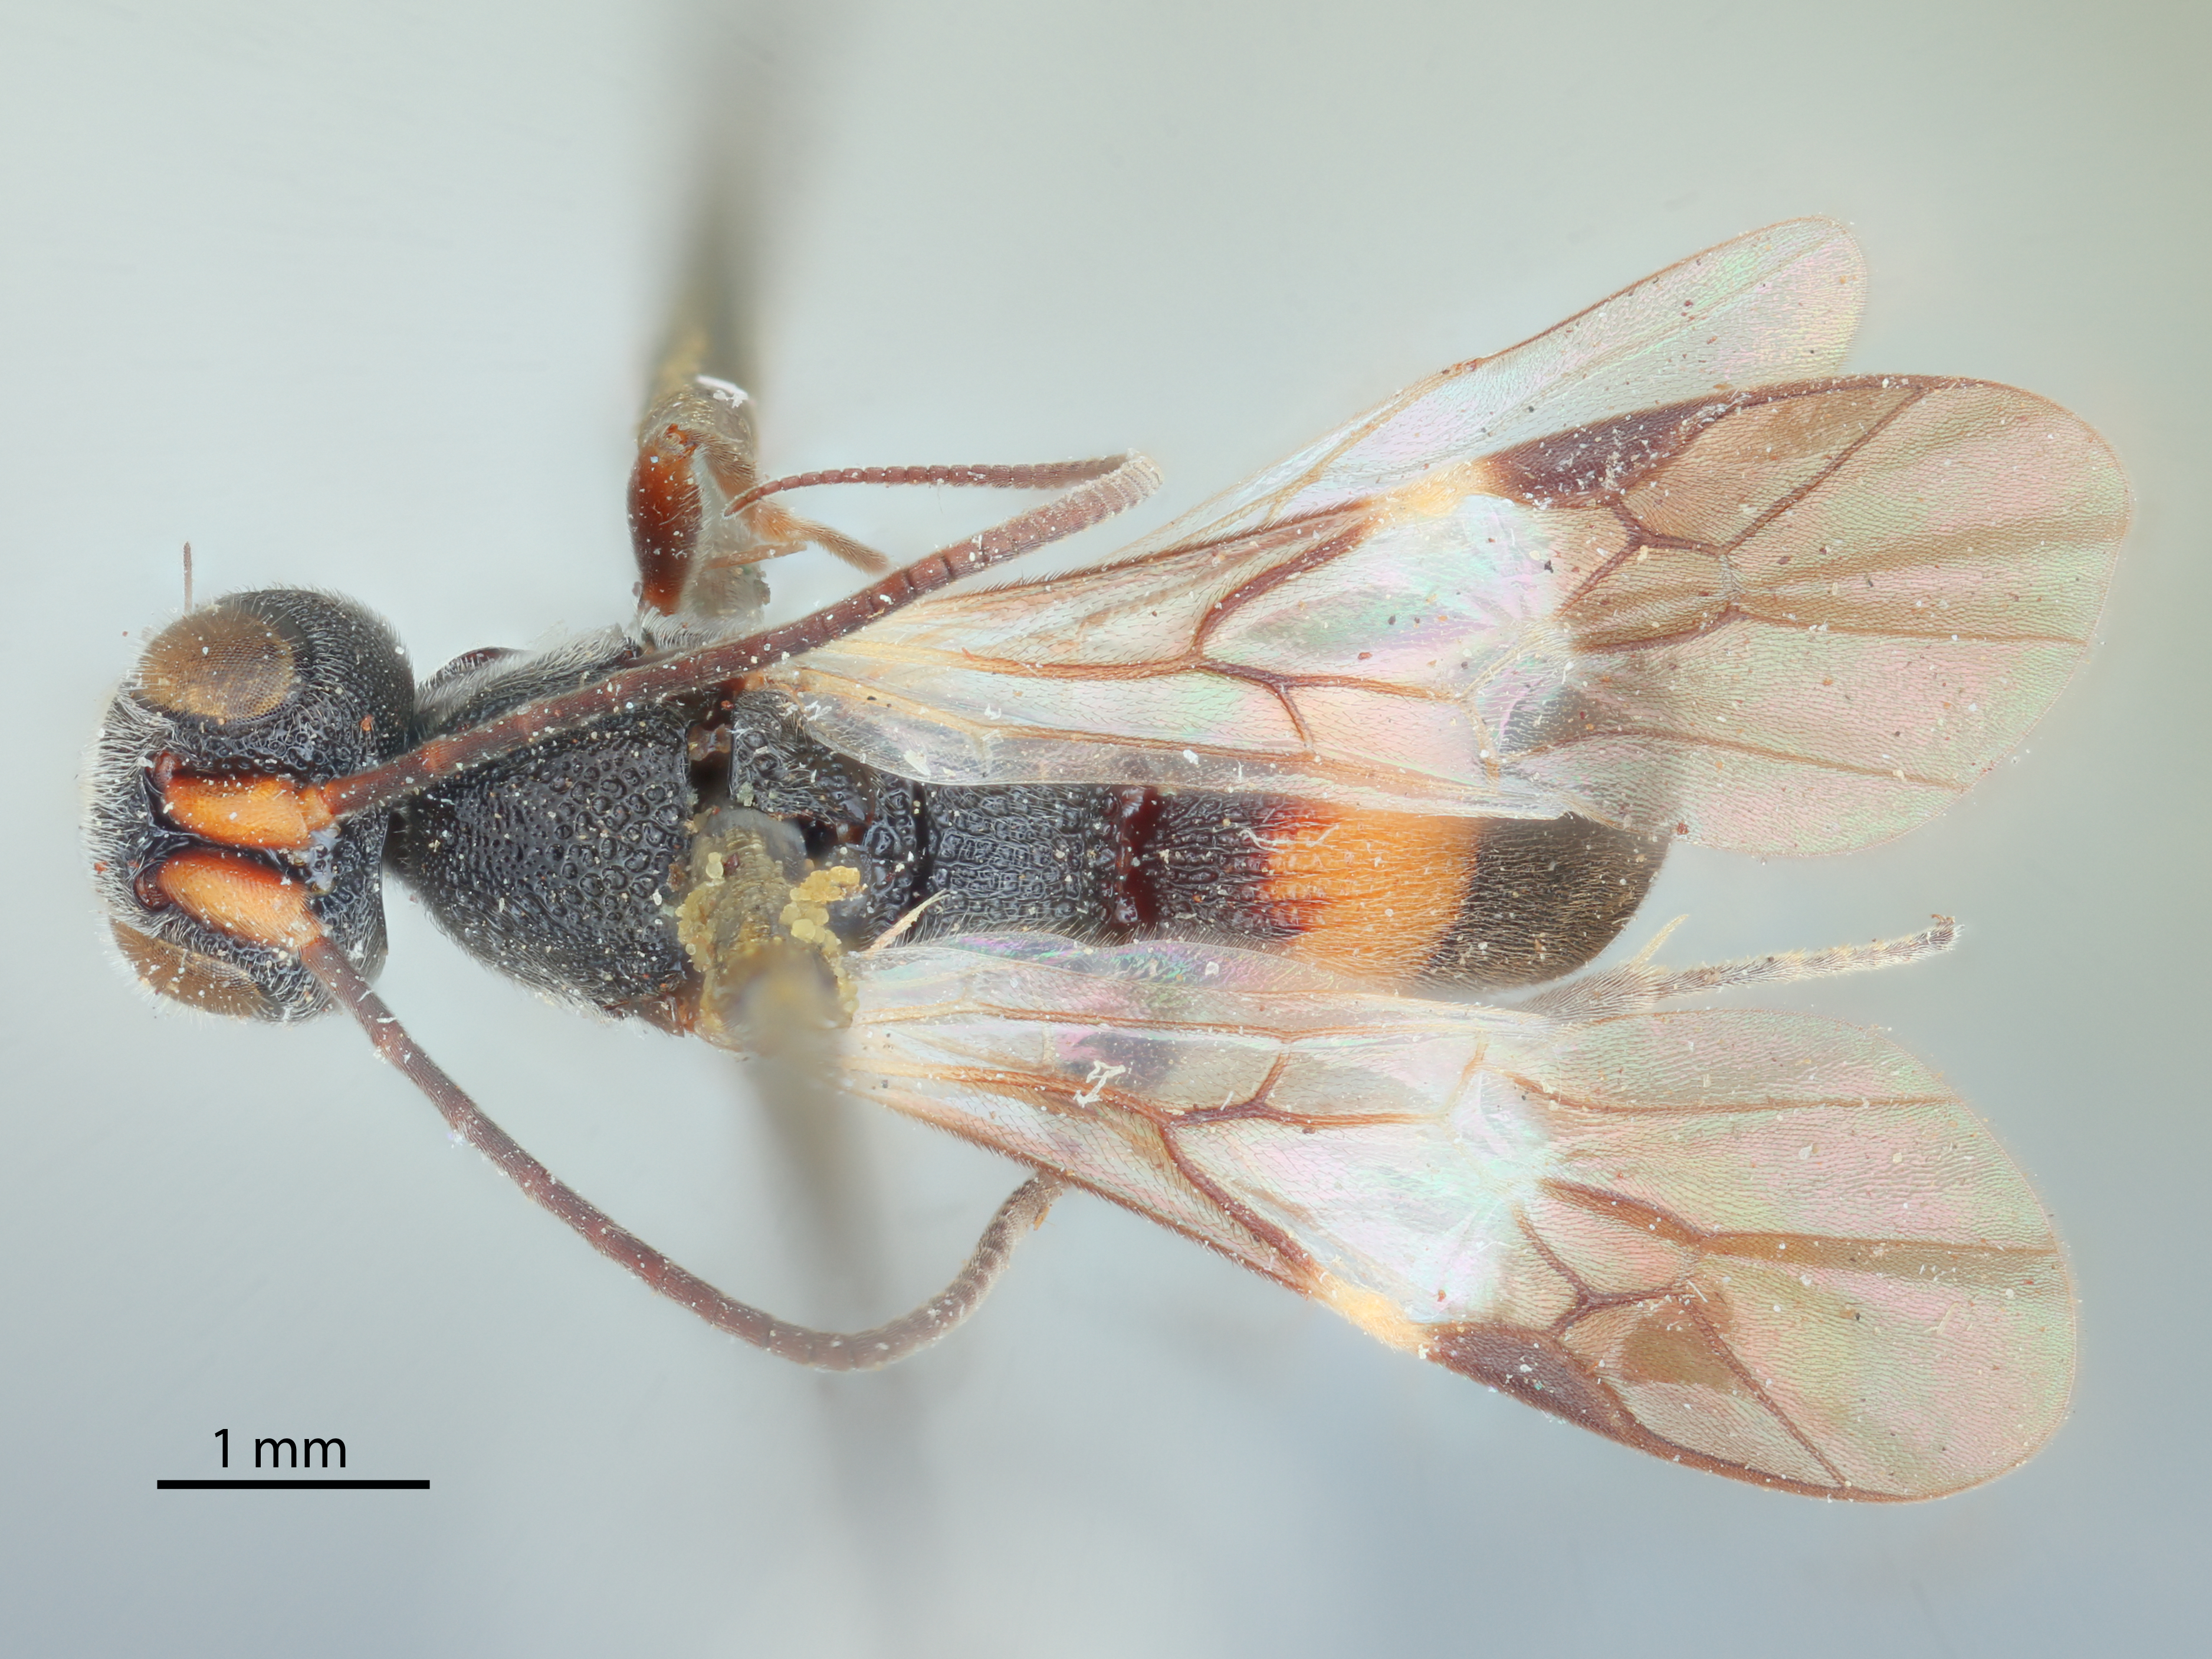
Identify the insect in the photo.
Cubochelonus luzonensis
